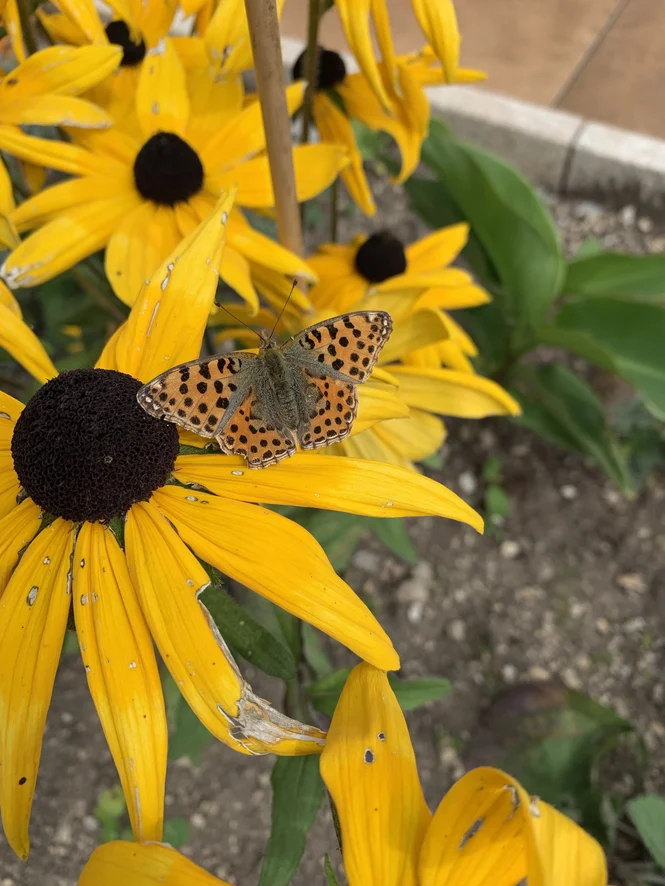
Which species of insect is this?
Issoria lathonia
